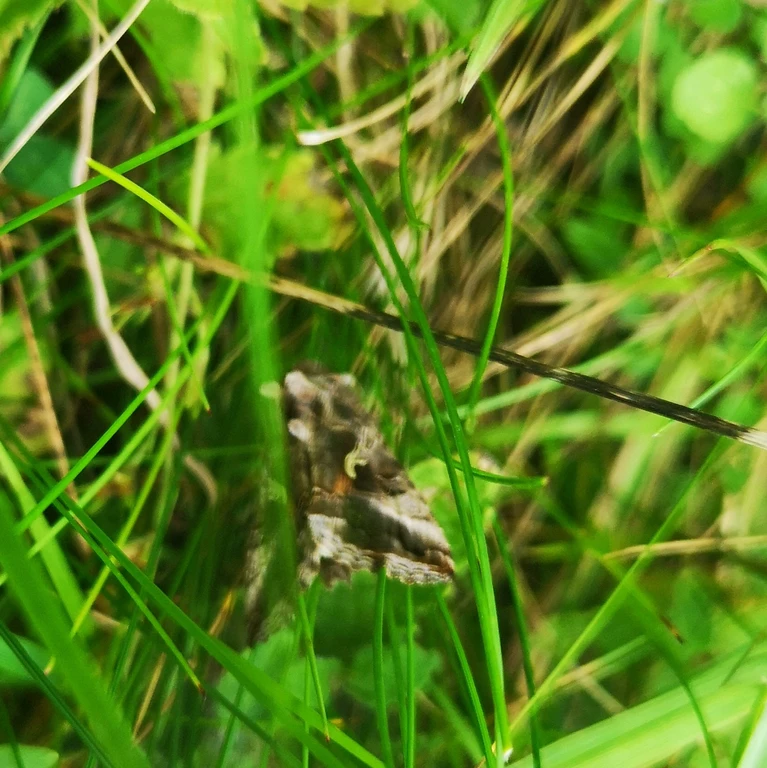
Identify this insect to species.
Autographa gamma
